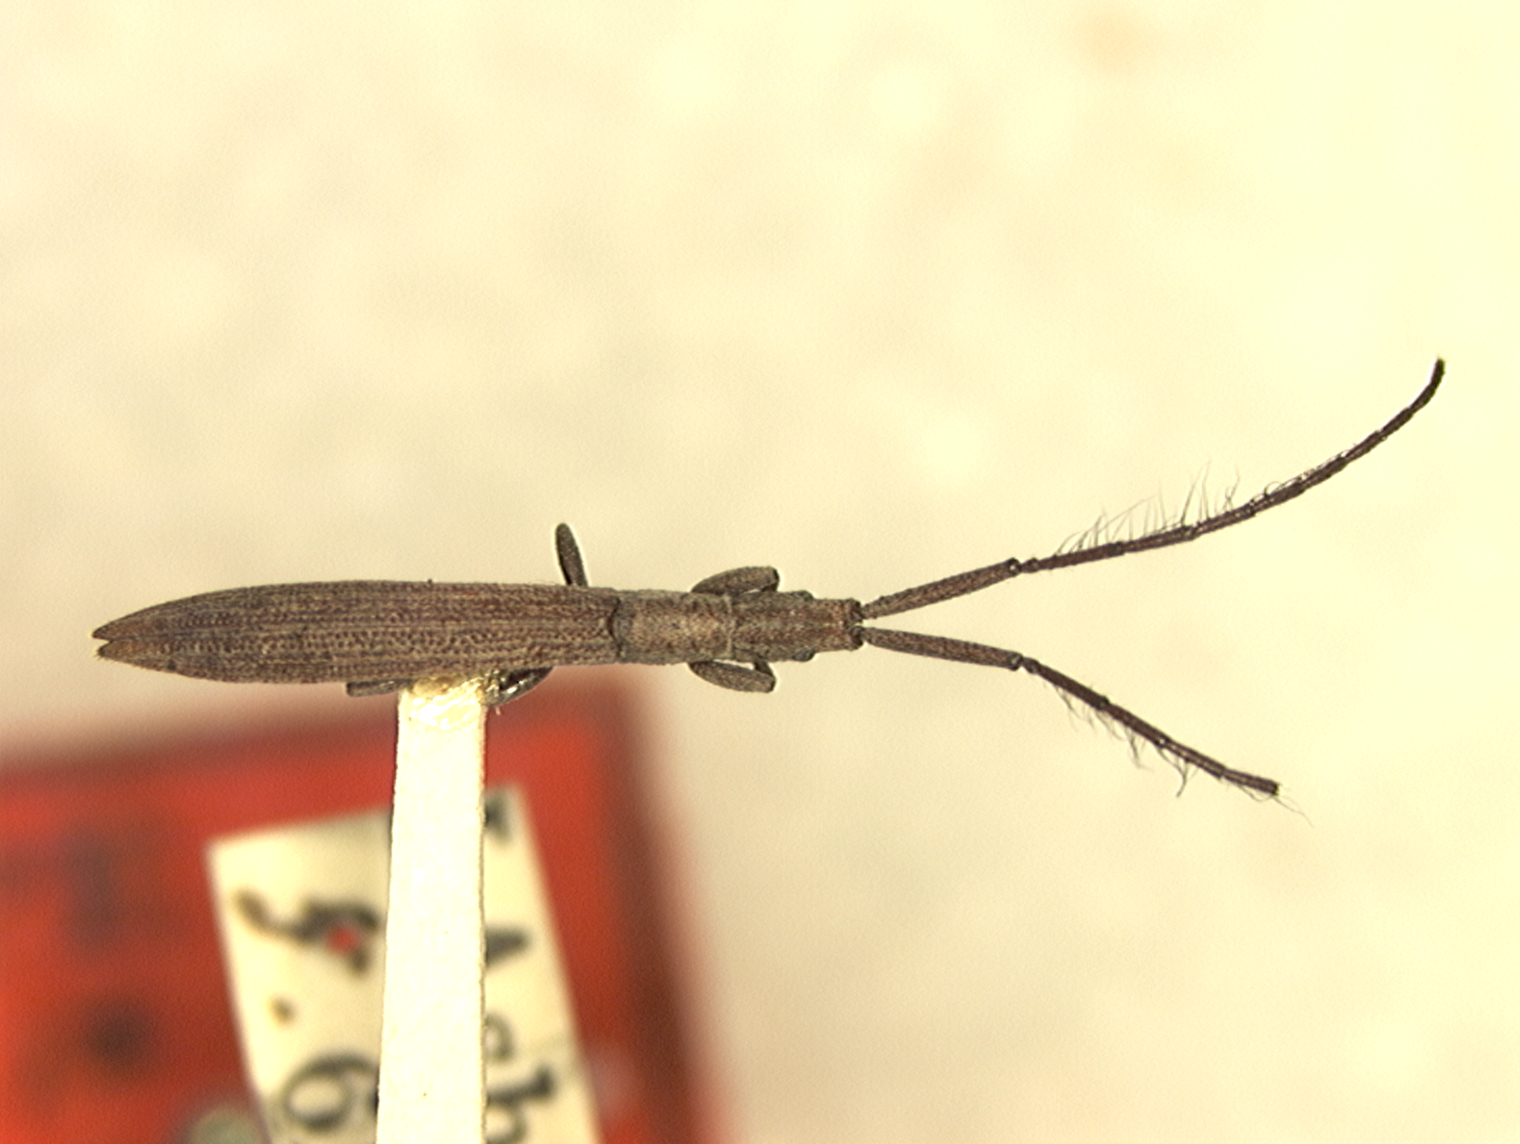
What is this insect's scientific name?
Spalacopsis chemsaki
